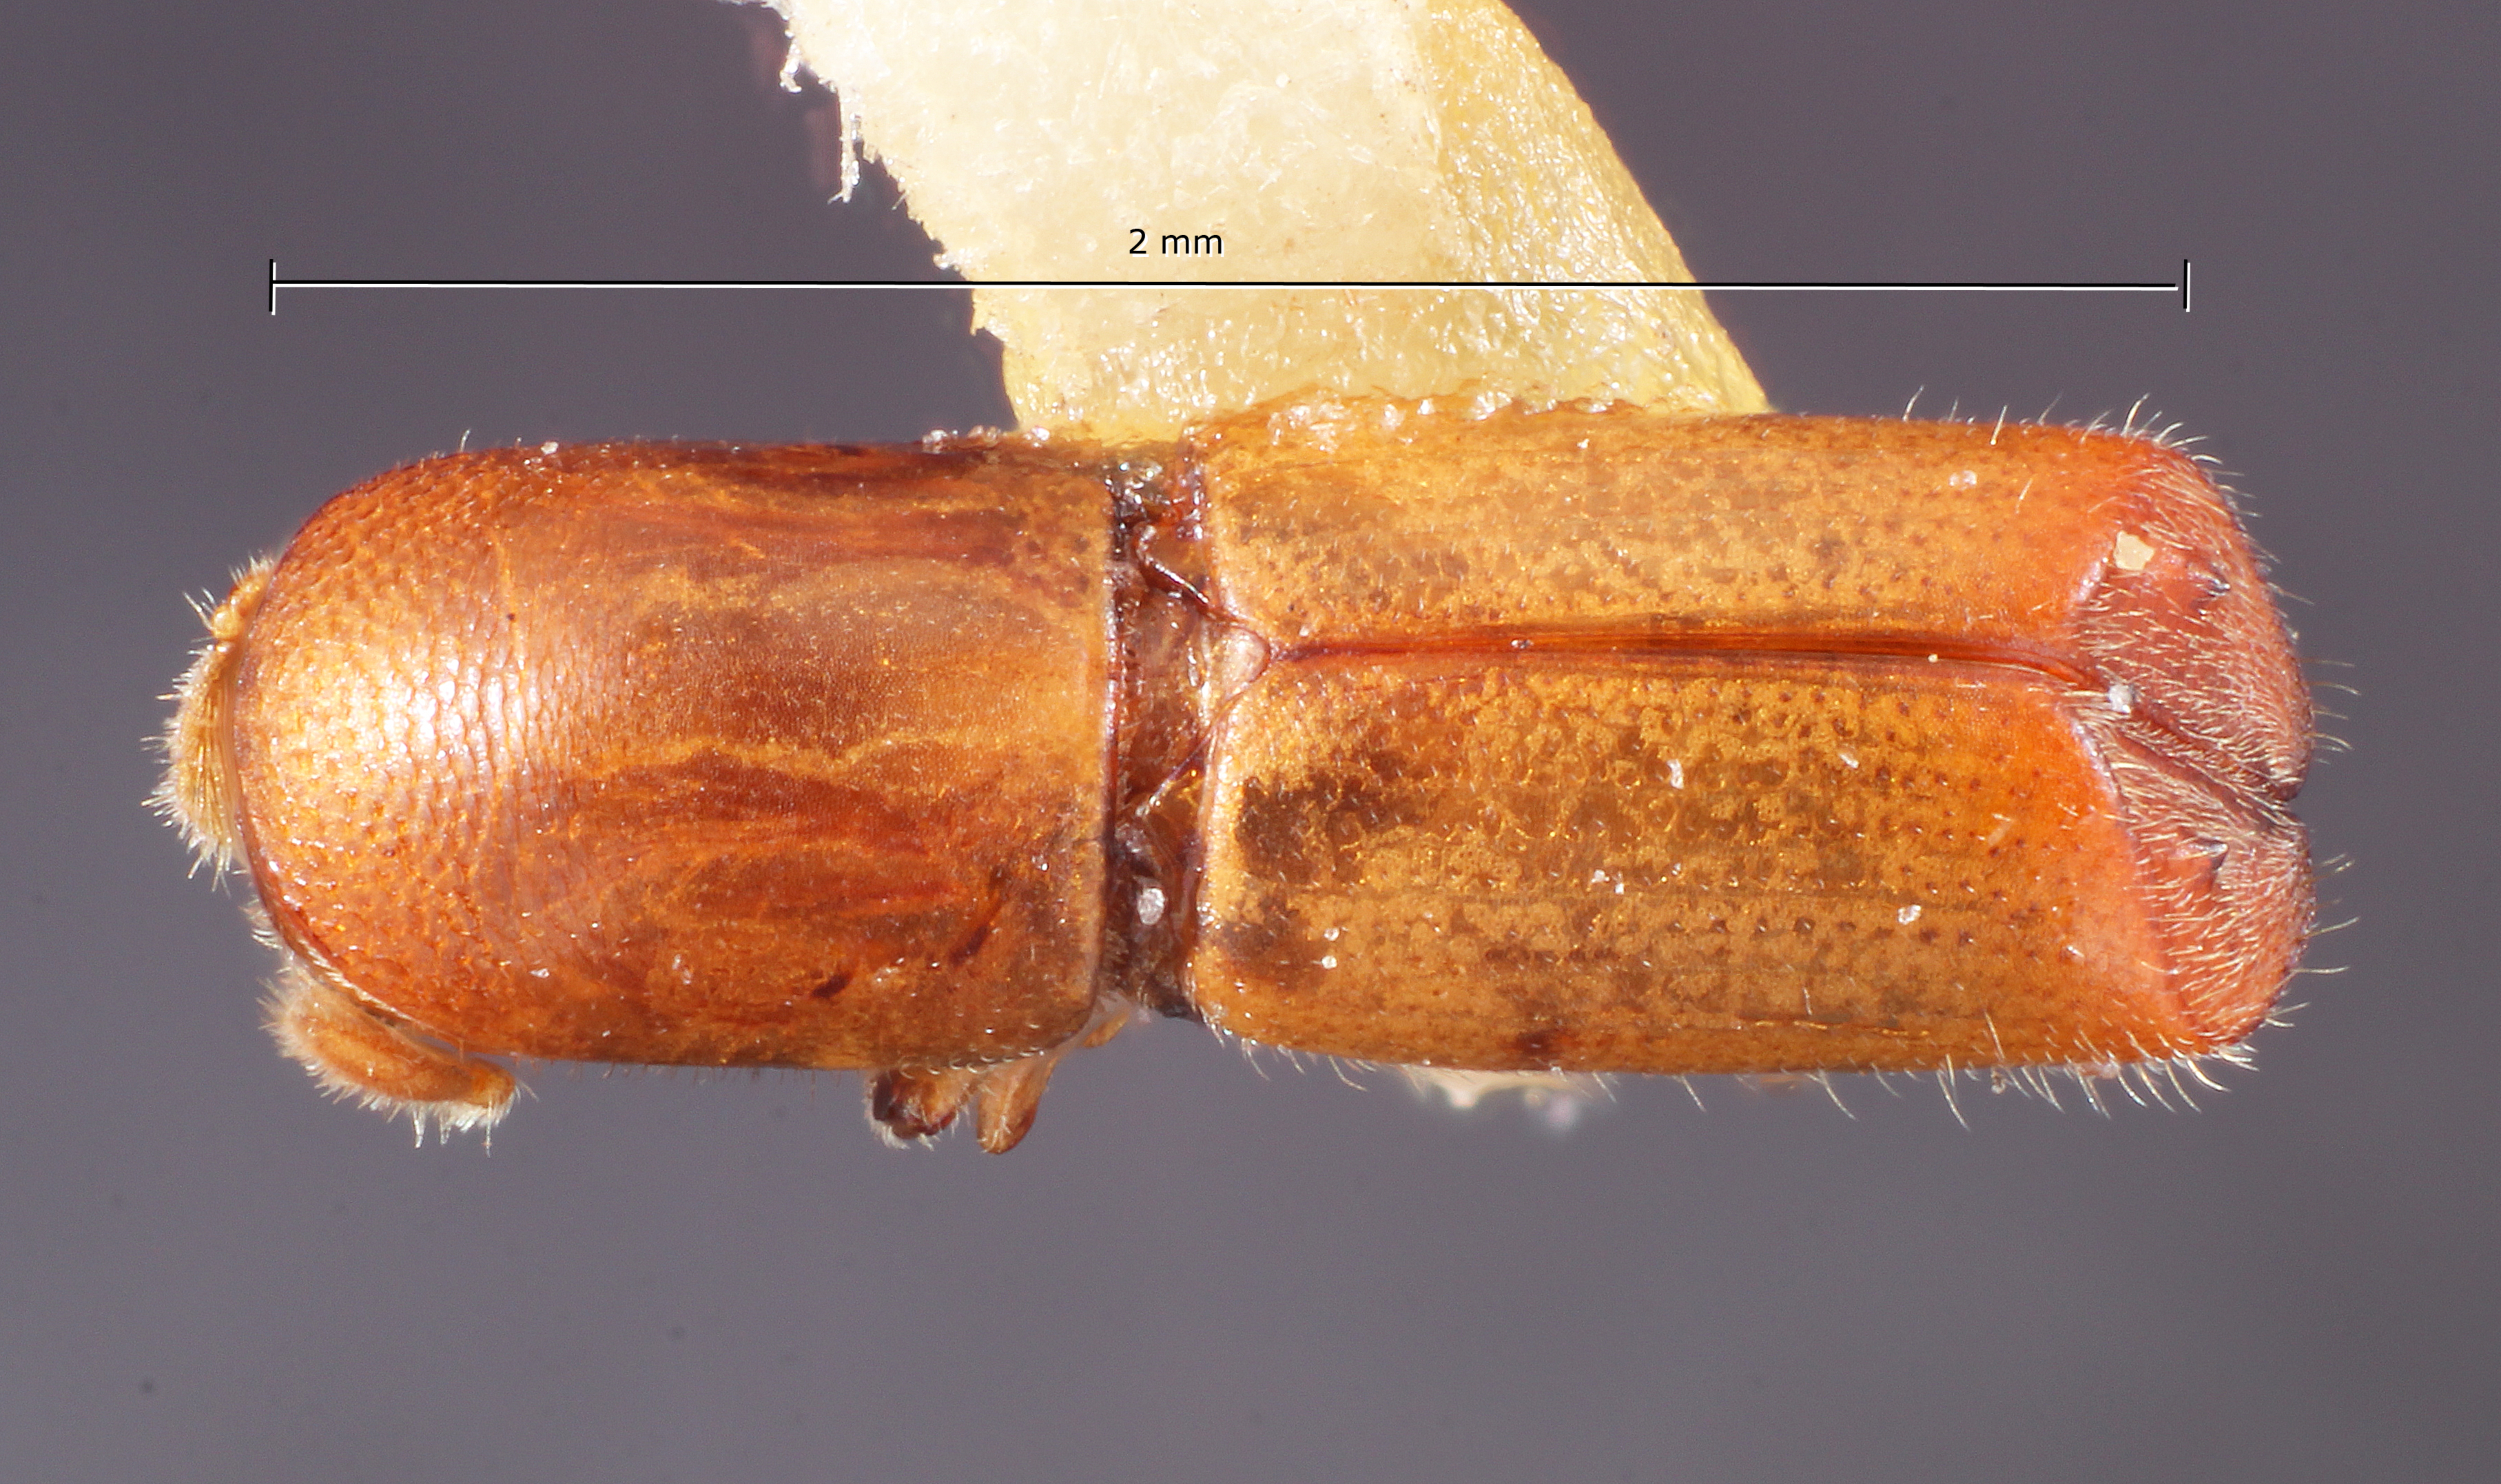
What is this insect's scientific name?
Monarthrum hagedorni
